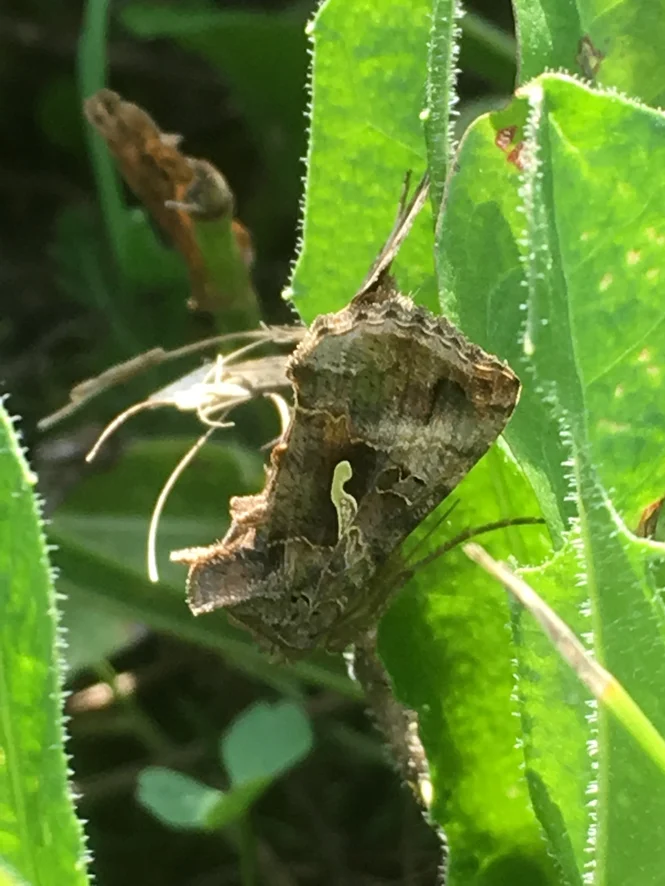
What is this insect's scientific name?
Autographa gamma
